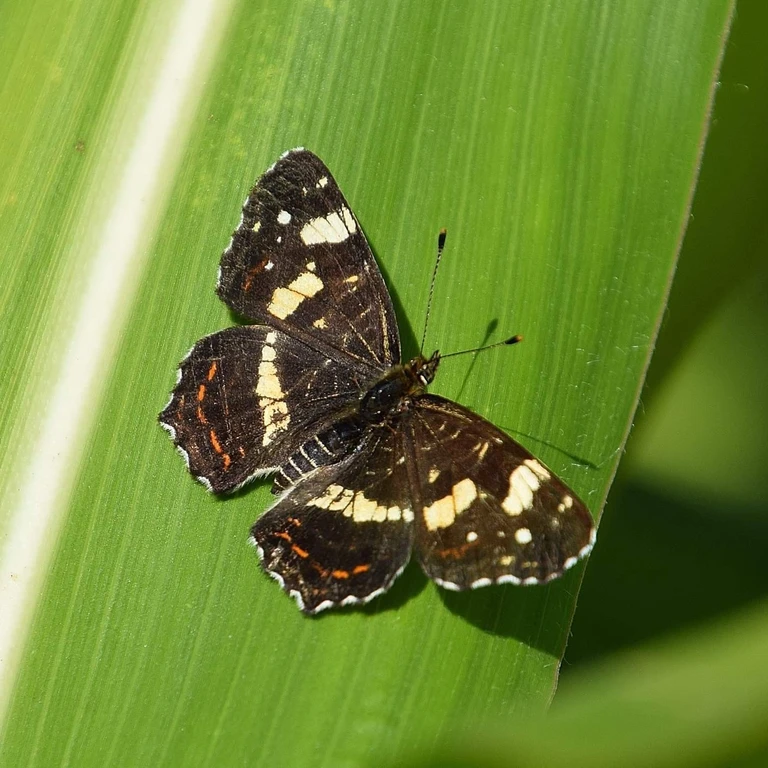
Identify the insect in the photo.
Araschnia levana
